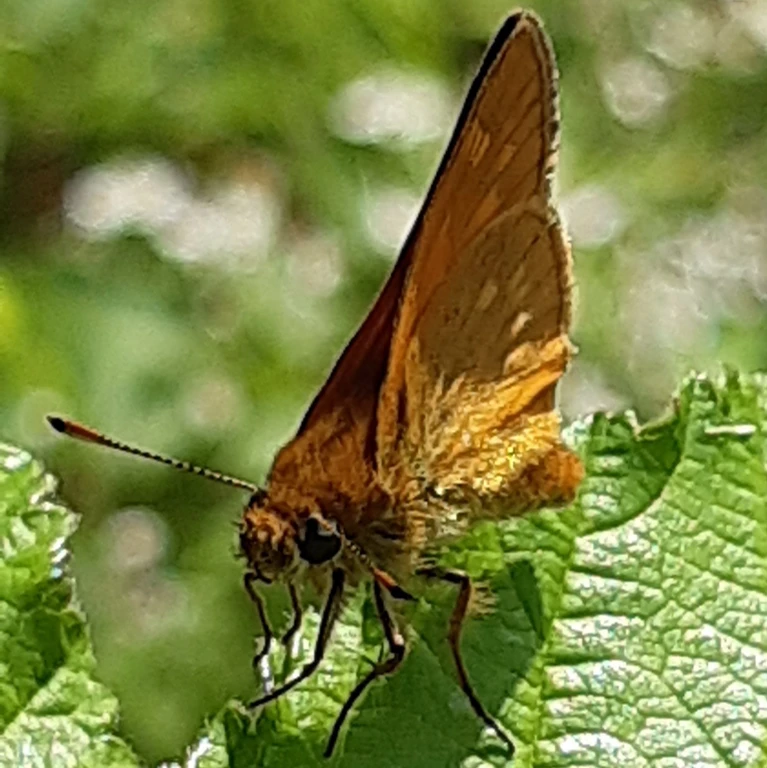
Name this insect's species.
Ochlodes sylvanus (also Ochlodes venata)
